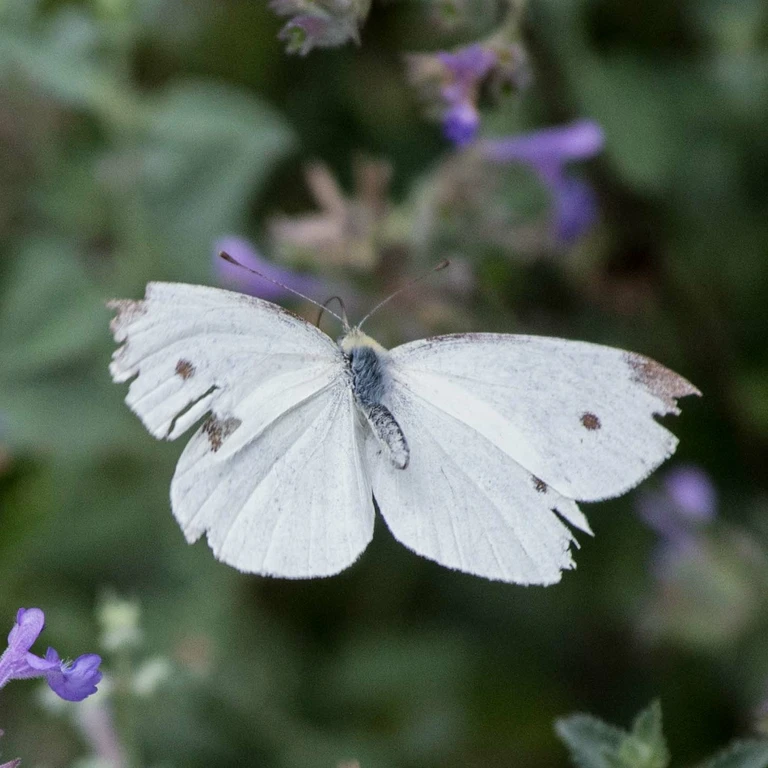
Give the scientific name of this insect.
Pieris rapae
